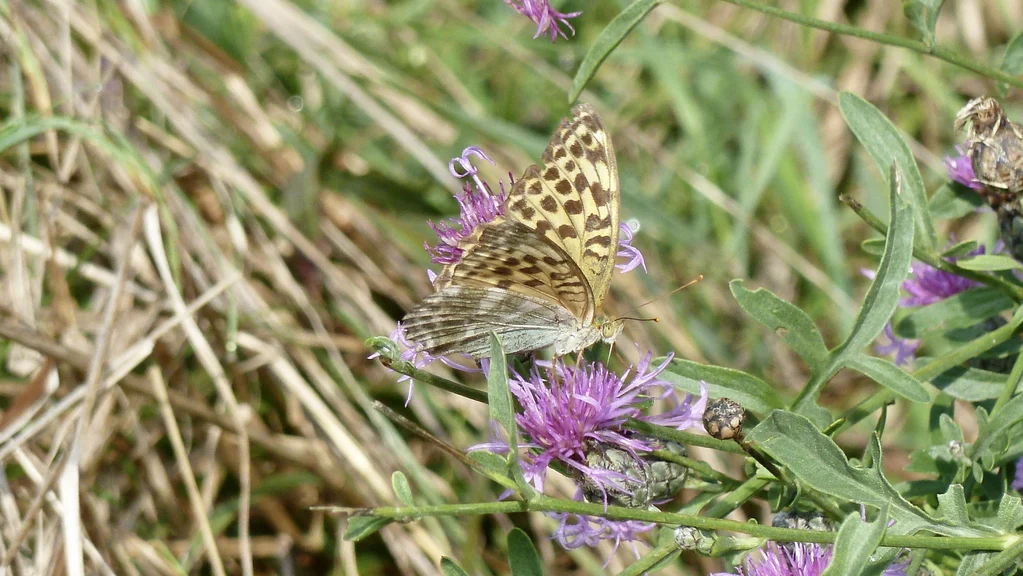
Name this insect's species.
Argynnis paphia
